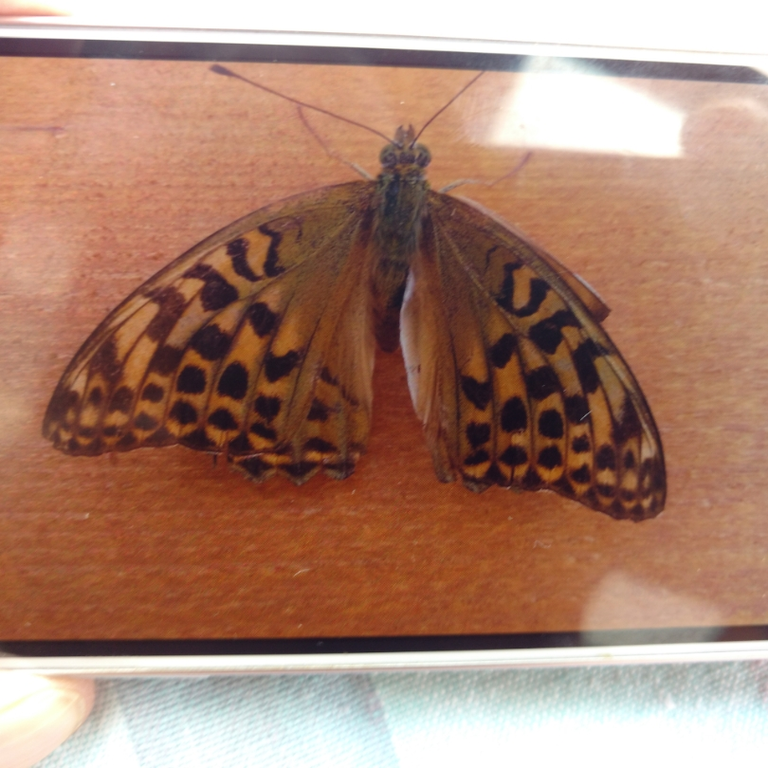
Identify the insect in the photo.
Argynnis paphia
